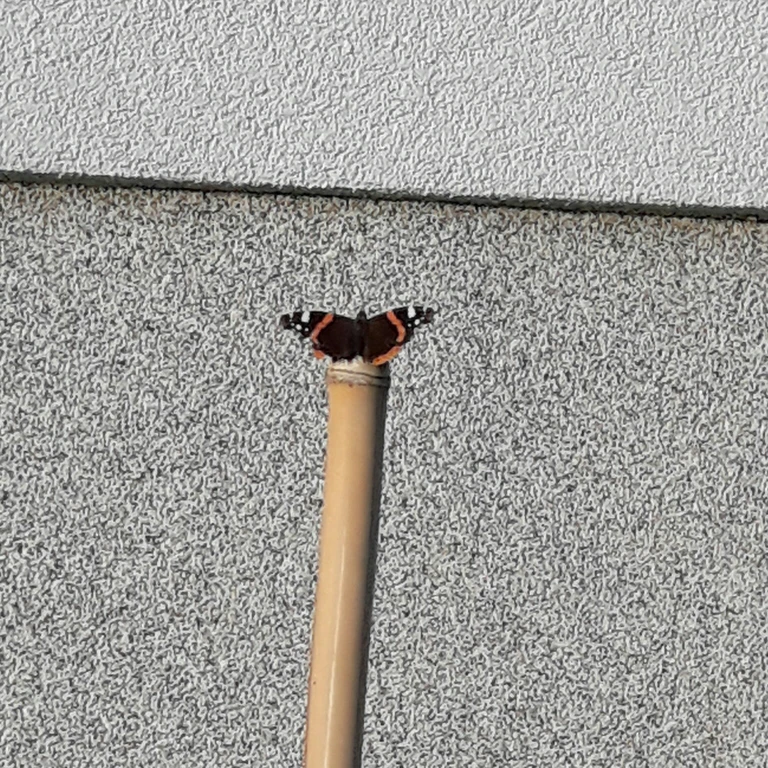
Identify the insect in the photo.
Vanessa atalanta
